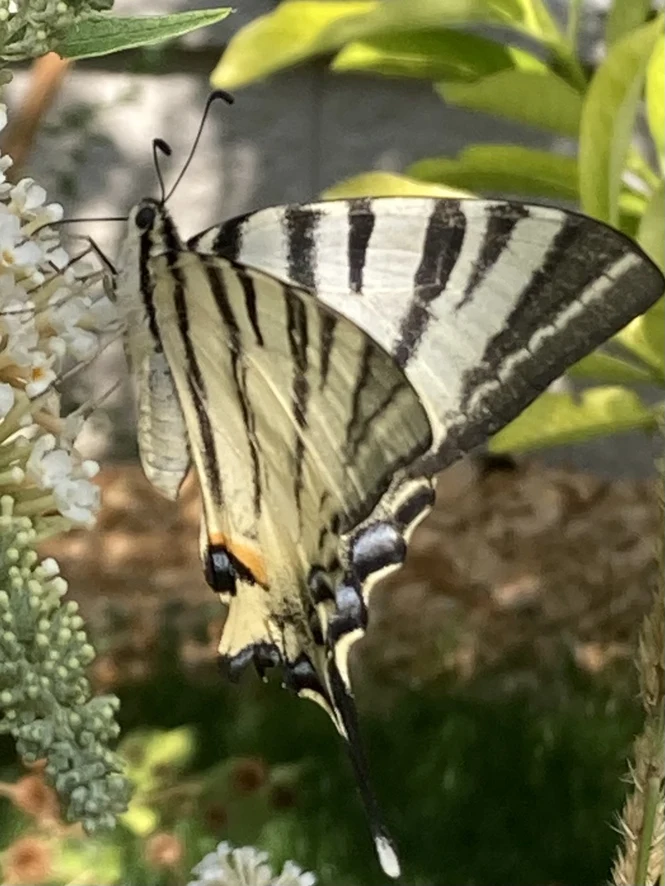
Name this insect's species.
Iphiclides podalirius
